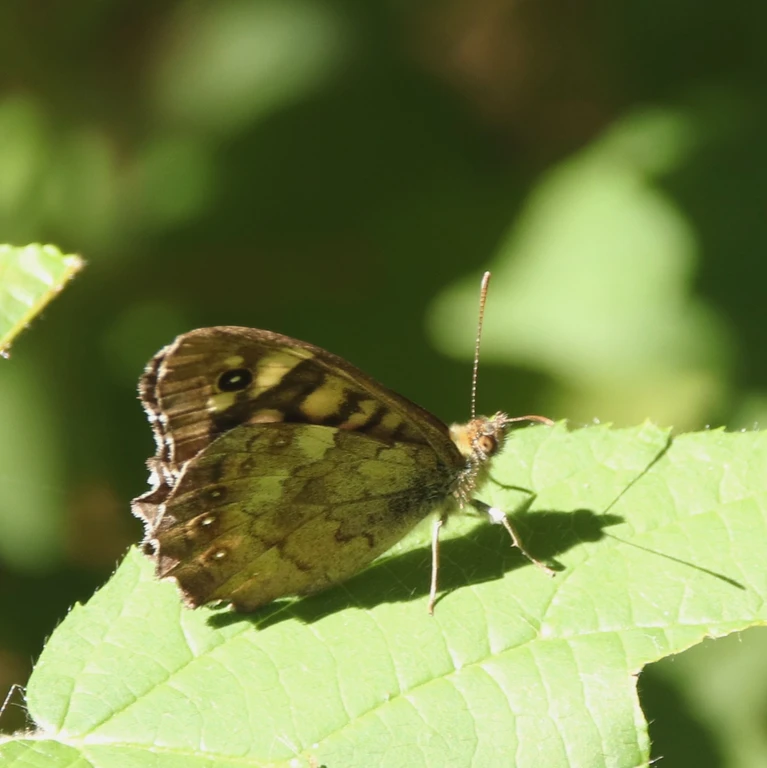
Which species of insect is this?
Pararge aegeria
